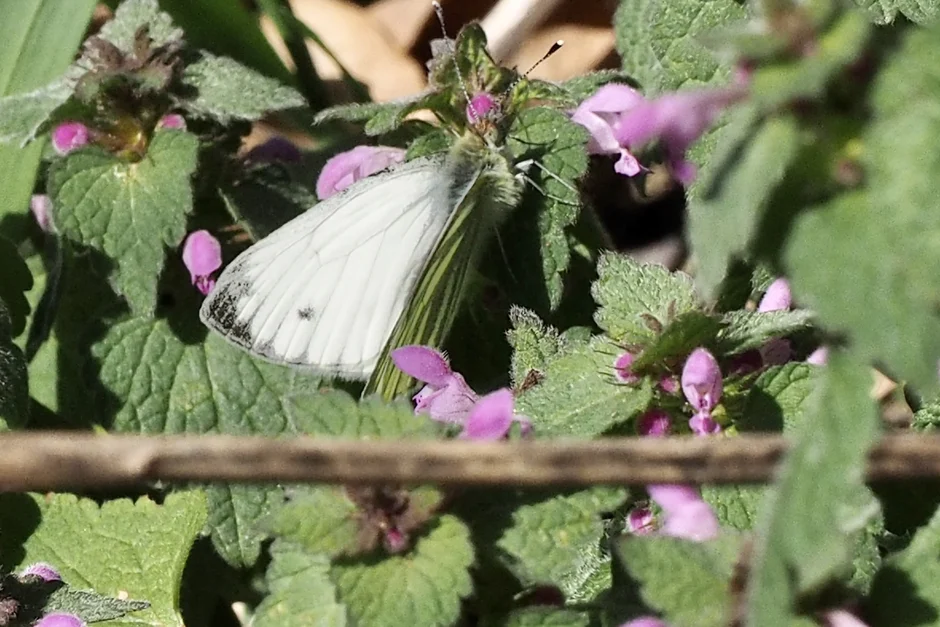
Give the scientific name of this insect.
Pieris napi
